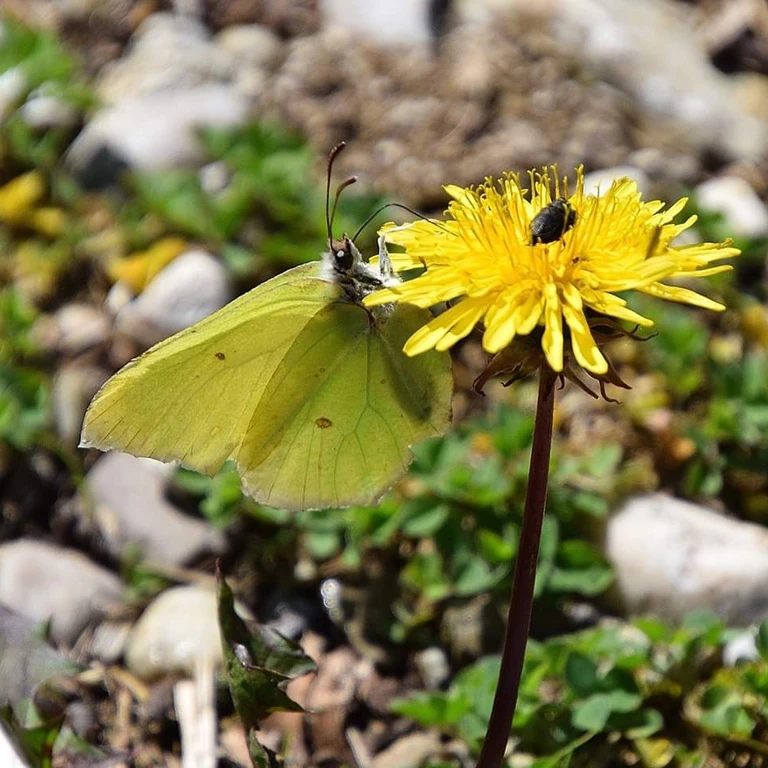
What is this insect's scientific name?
Gonepteryx rhamni
